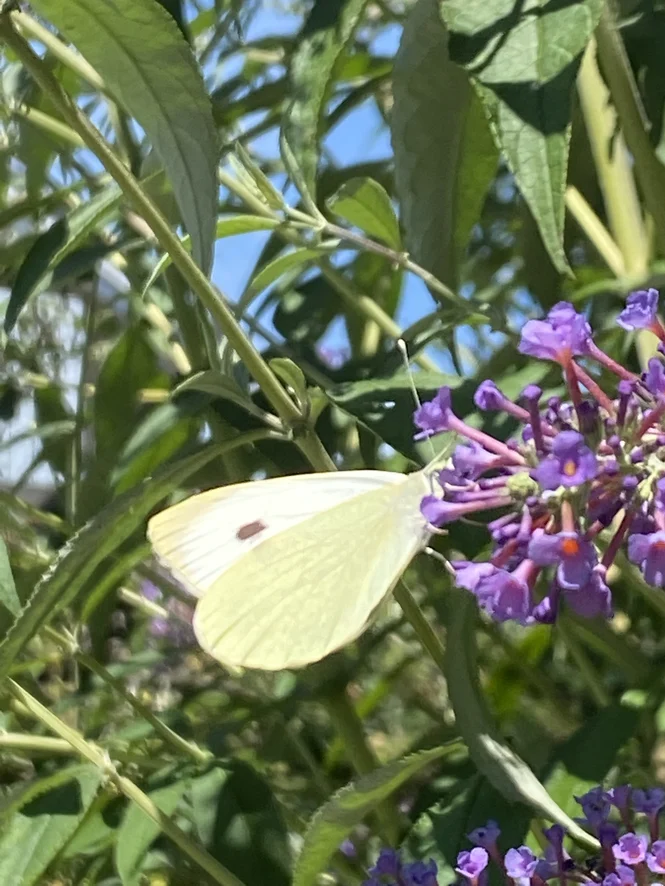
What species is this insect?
Pieris brassicae
